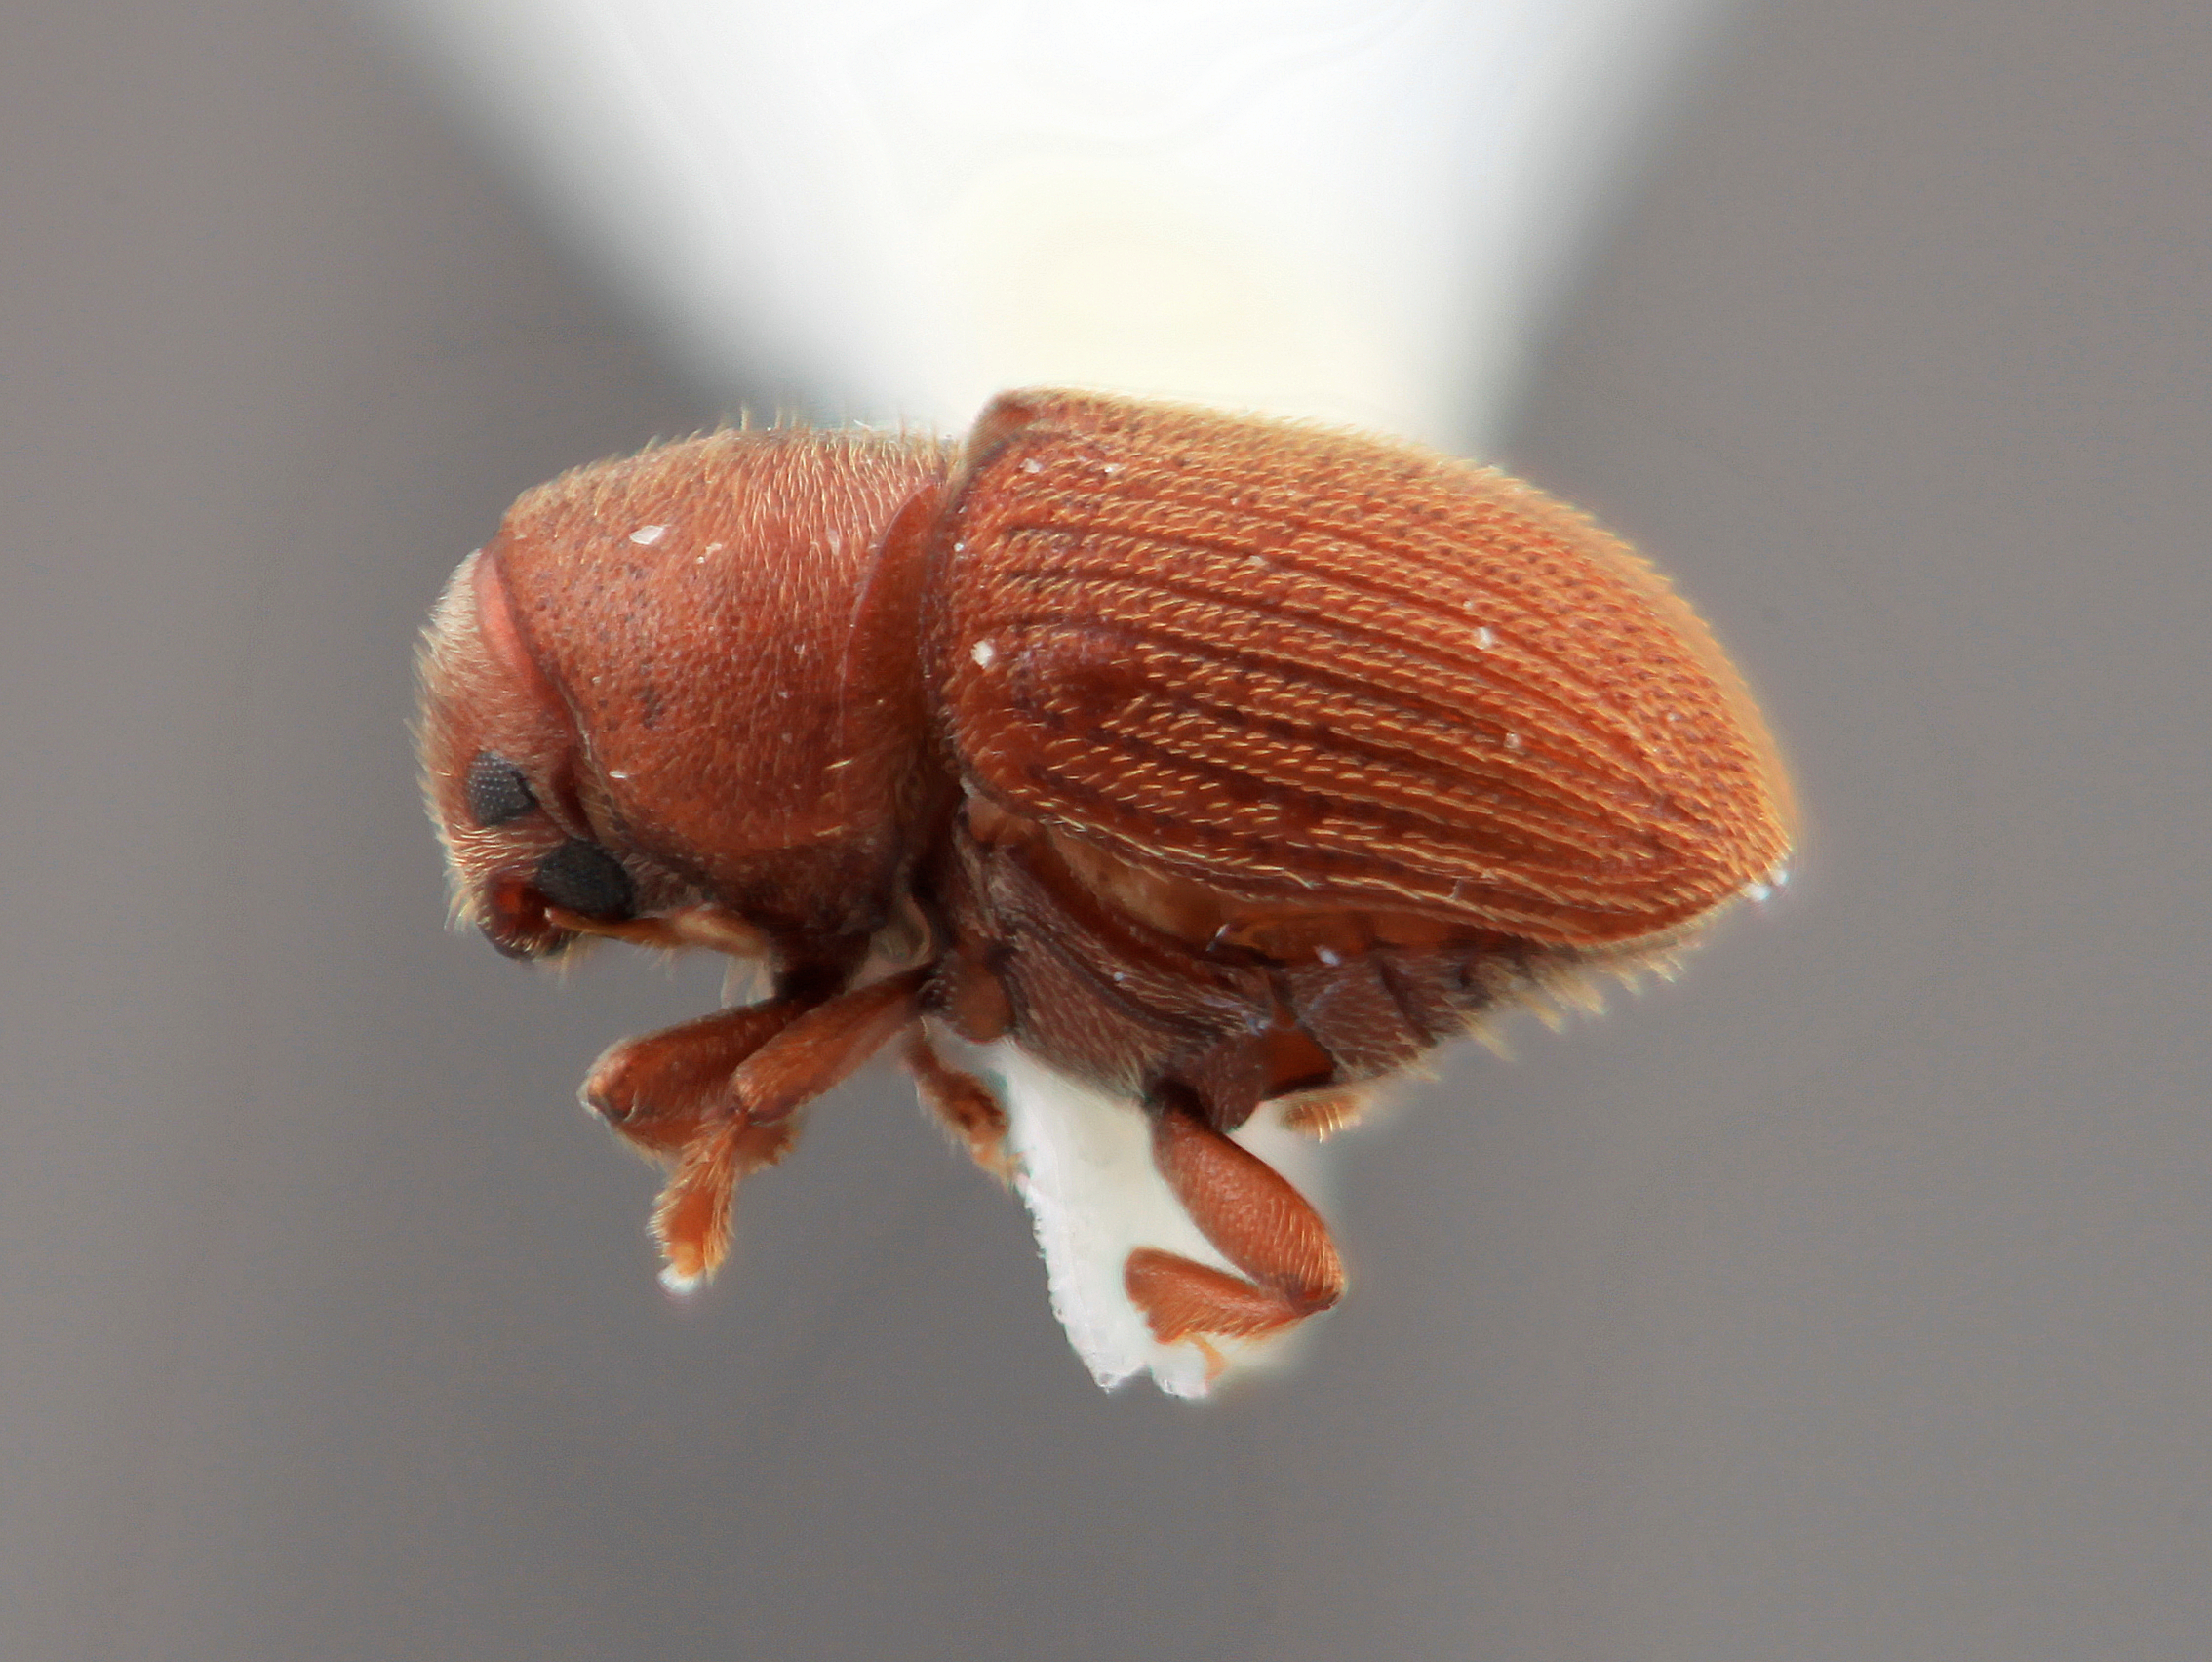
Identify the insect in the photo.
Phrixosoma rubra
